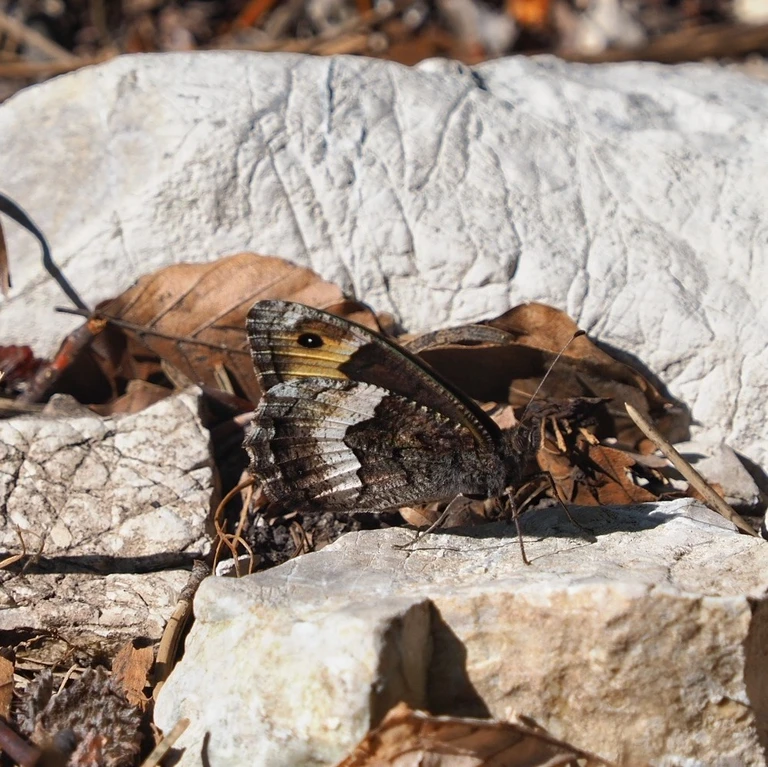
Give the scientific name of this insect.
Hipparchia alcyone
